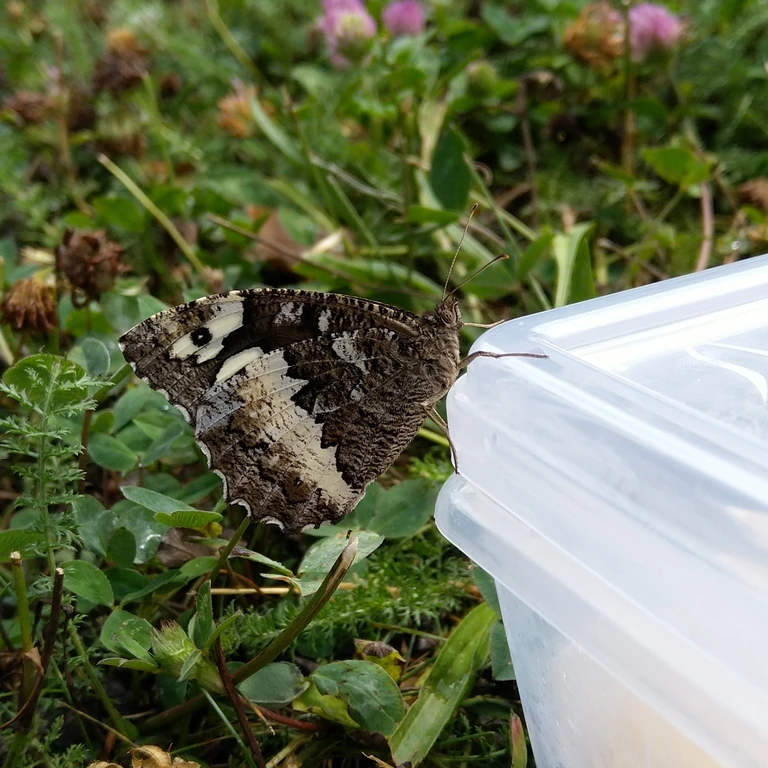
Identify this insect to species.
Brintesia circe
